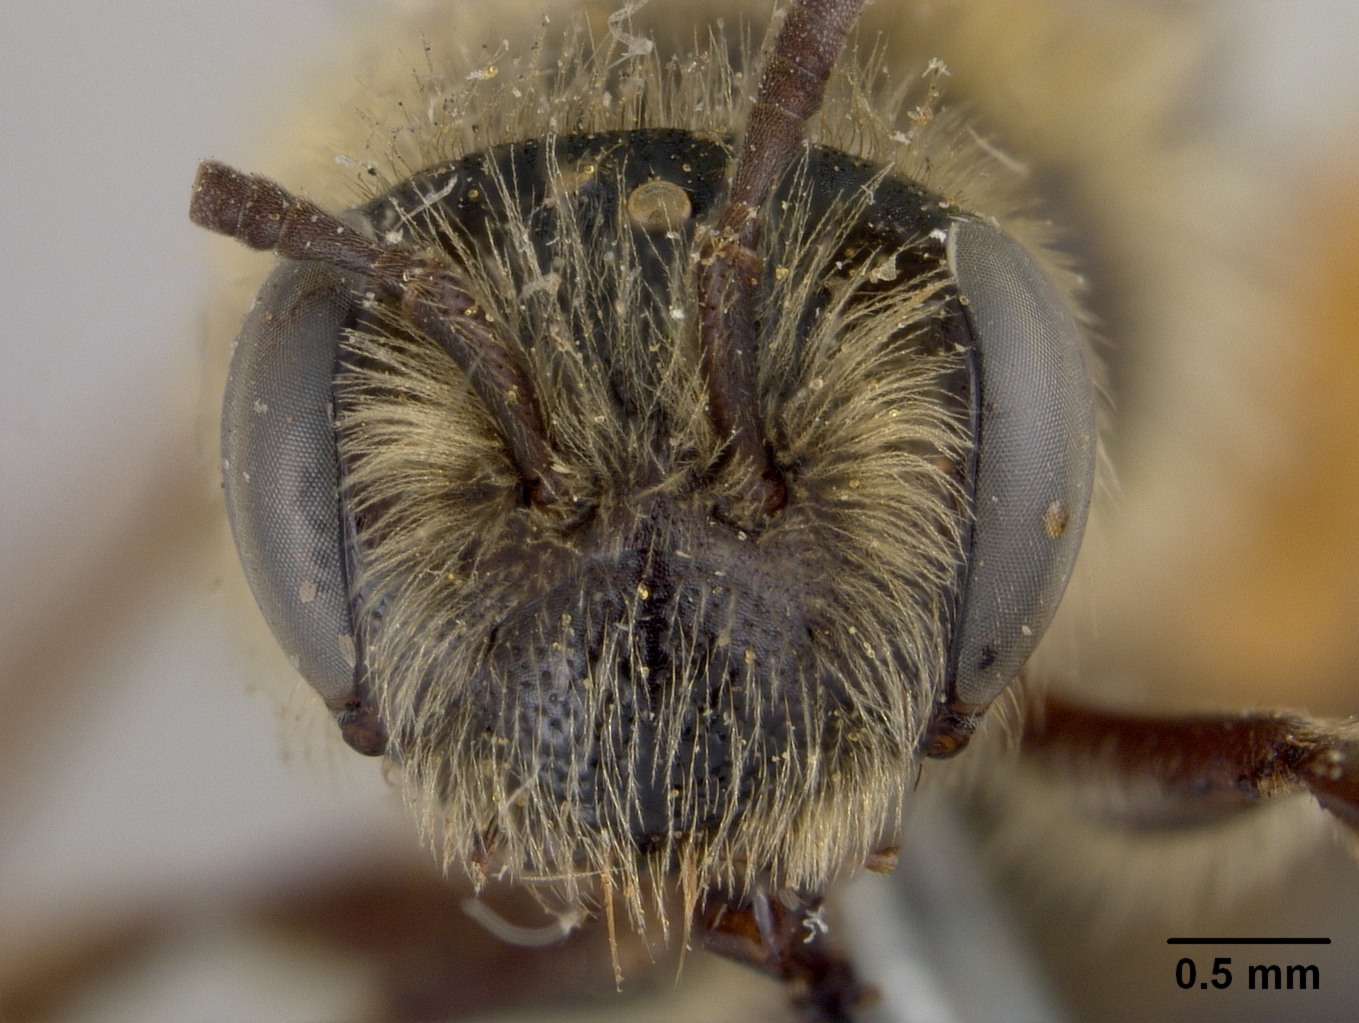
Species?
Andrena fulvihirta
